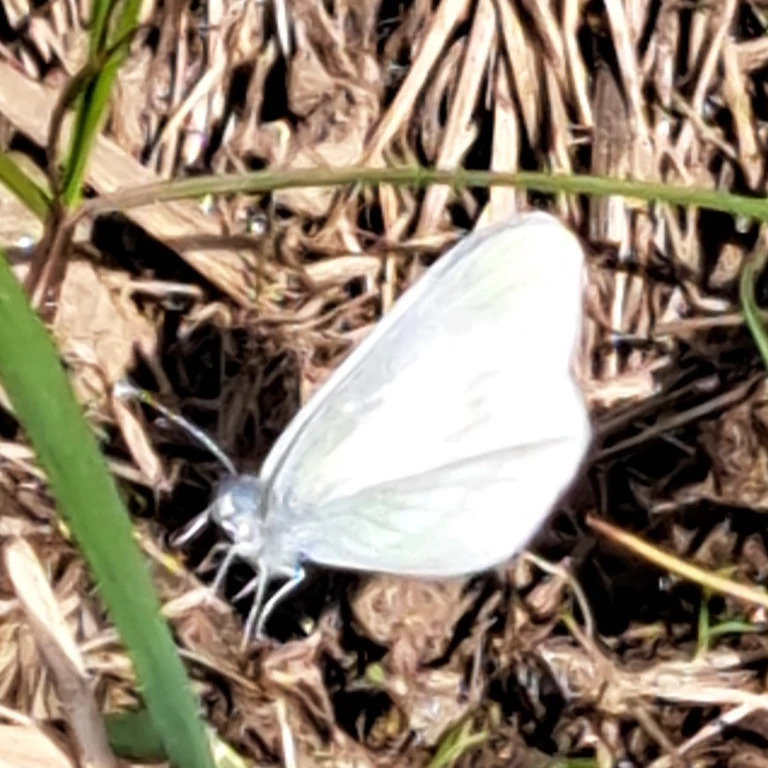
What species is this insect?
Leptidea sinapis/juvernica
